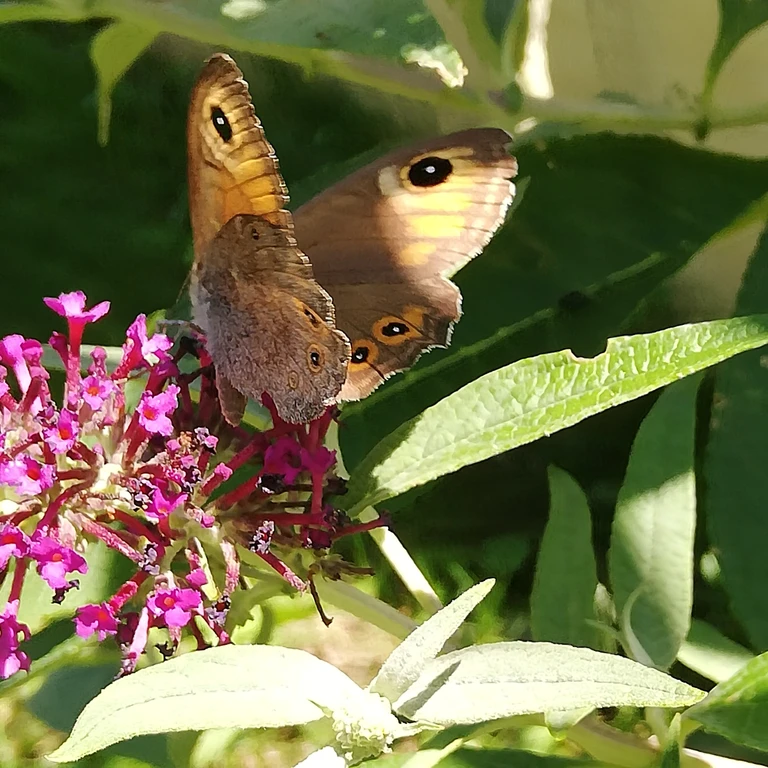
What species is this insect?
Lasiommata maera (also Pararge maera)
